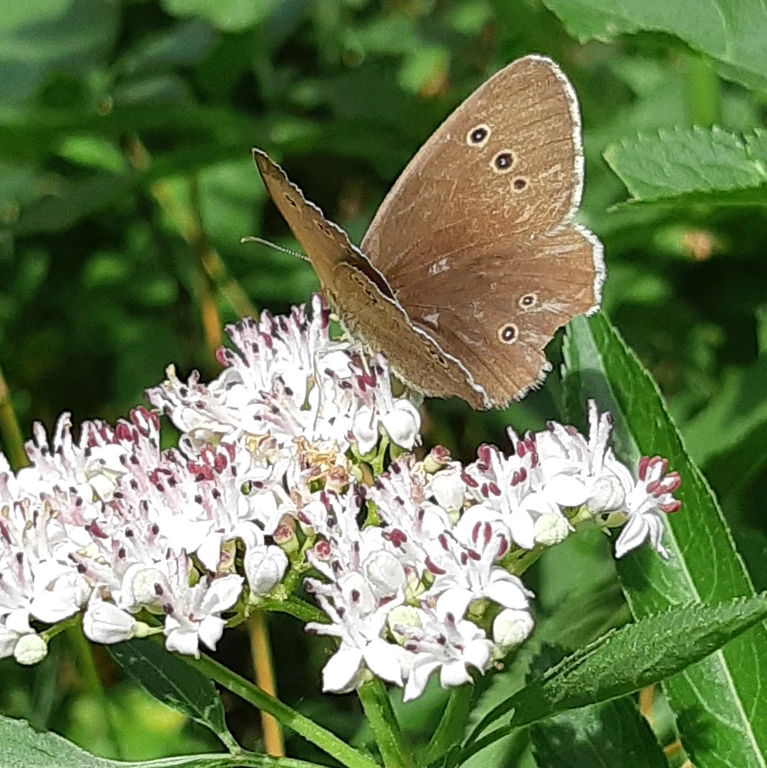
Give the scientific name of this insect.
Aphantopus hyperantus
